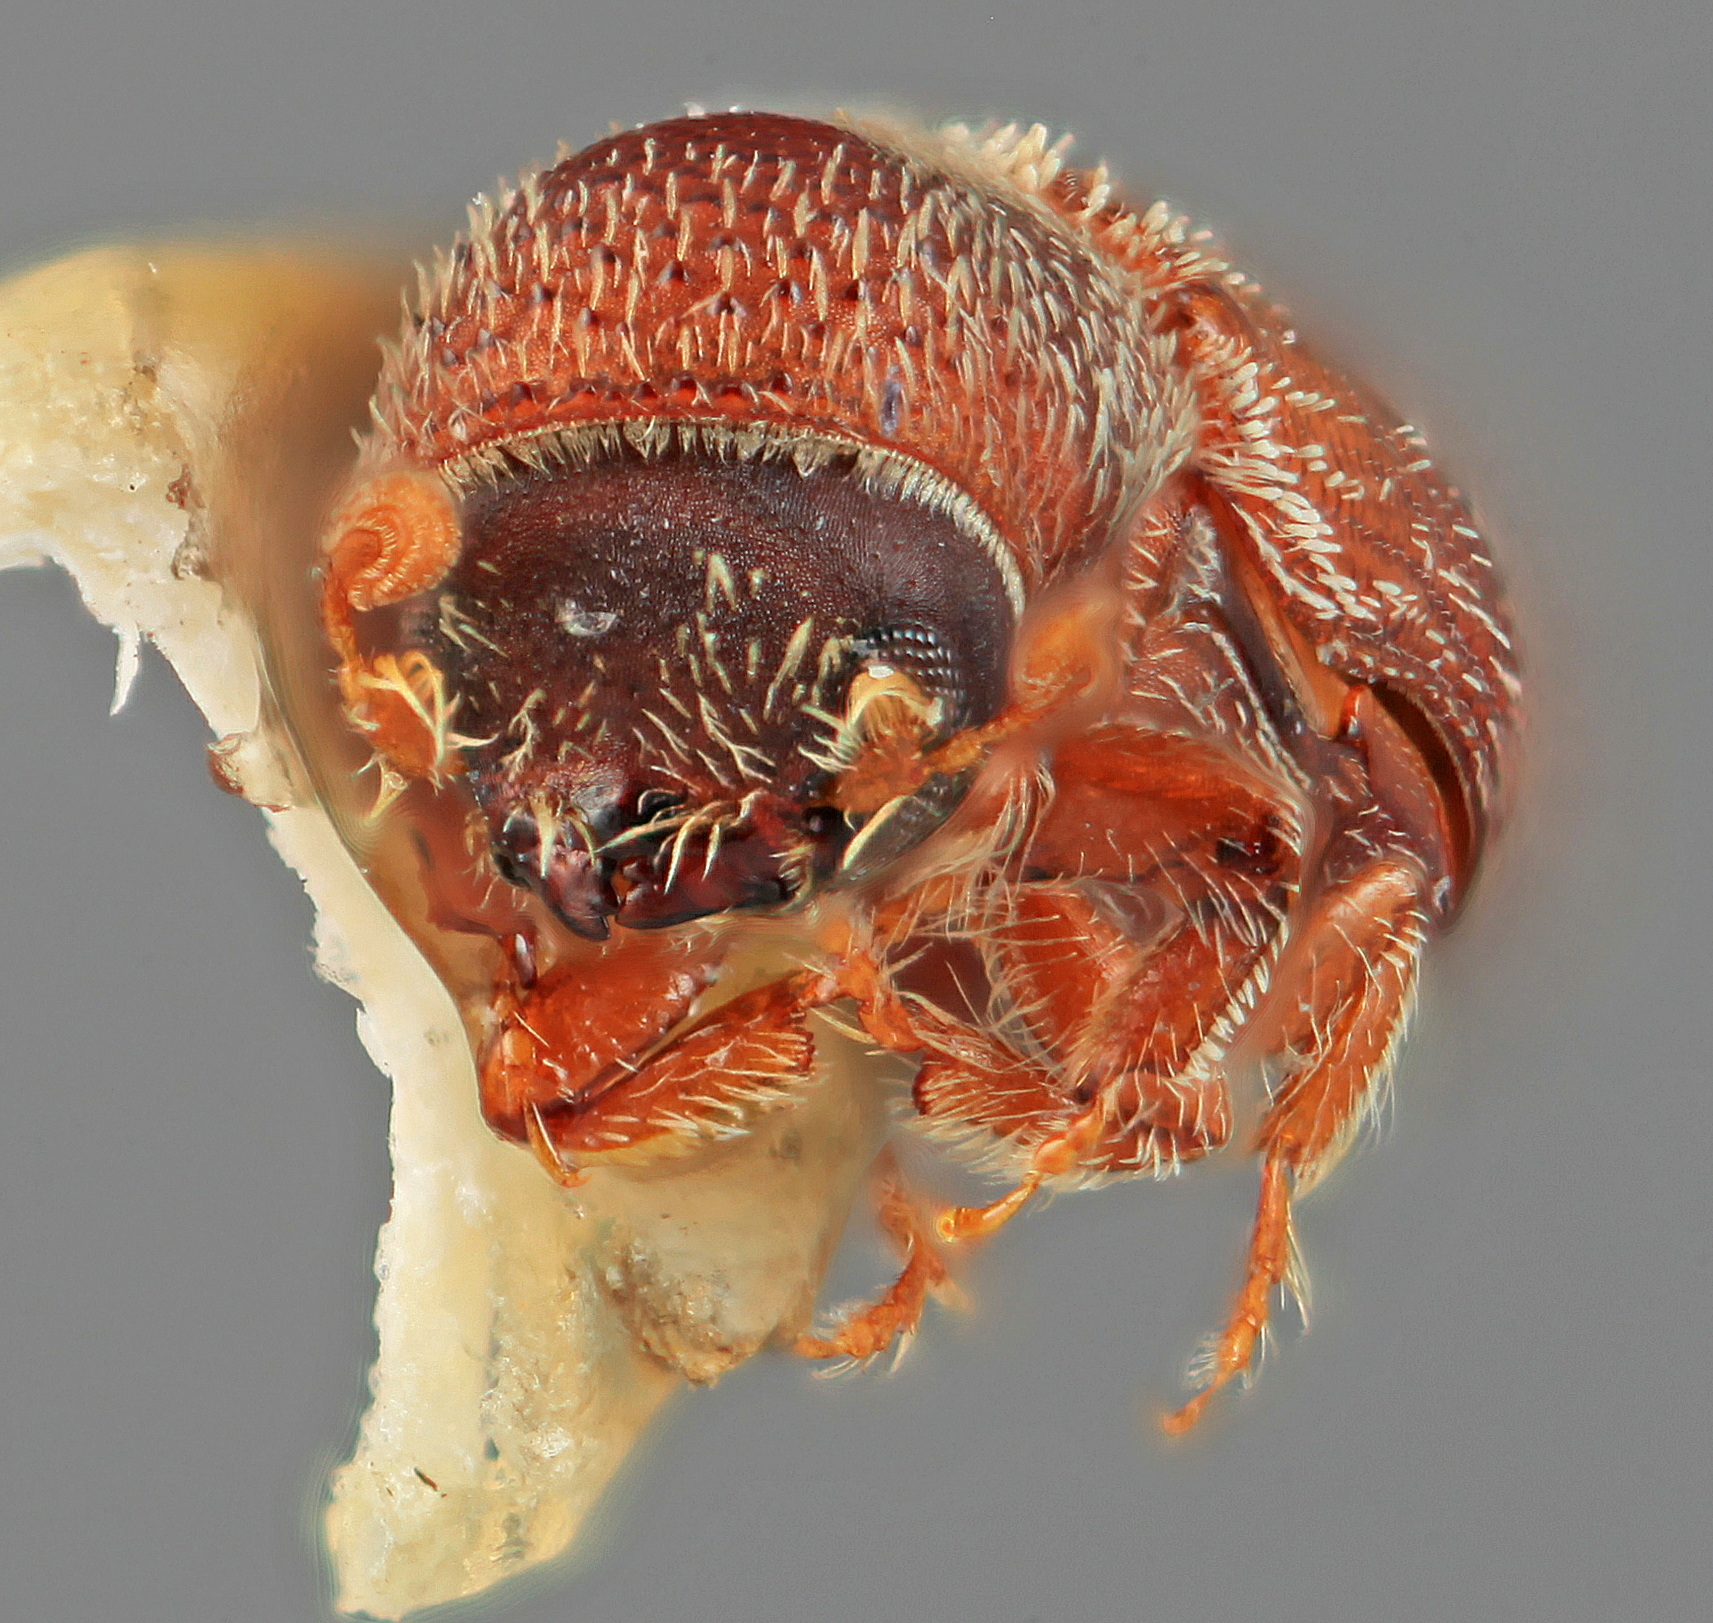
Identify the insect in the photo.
Micracis lignicolus
